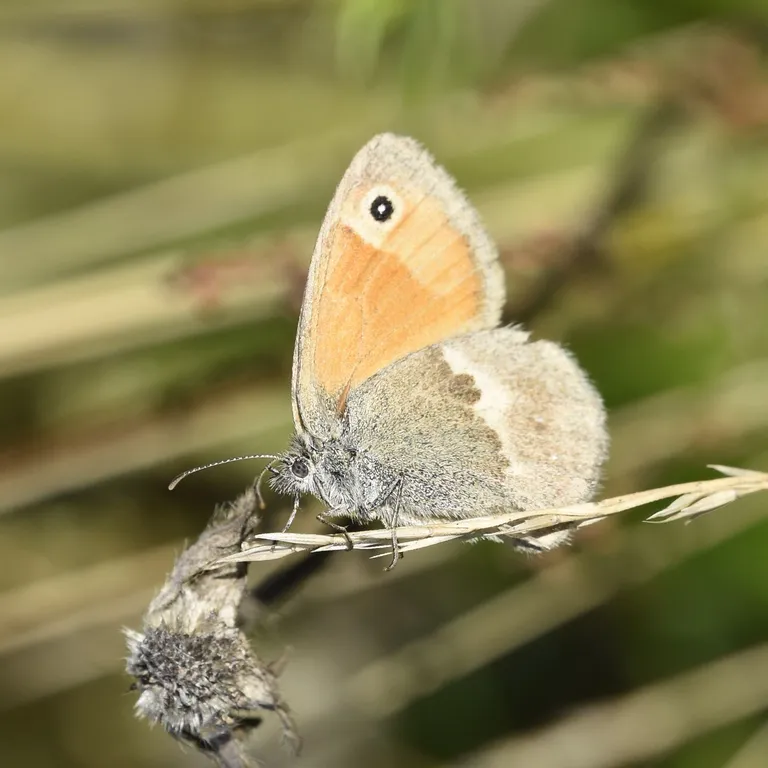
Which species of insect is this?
Coenonympha pamphilus
